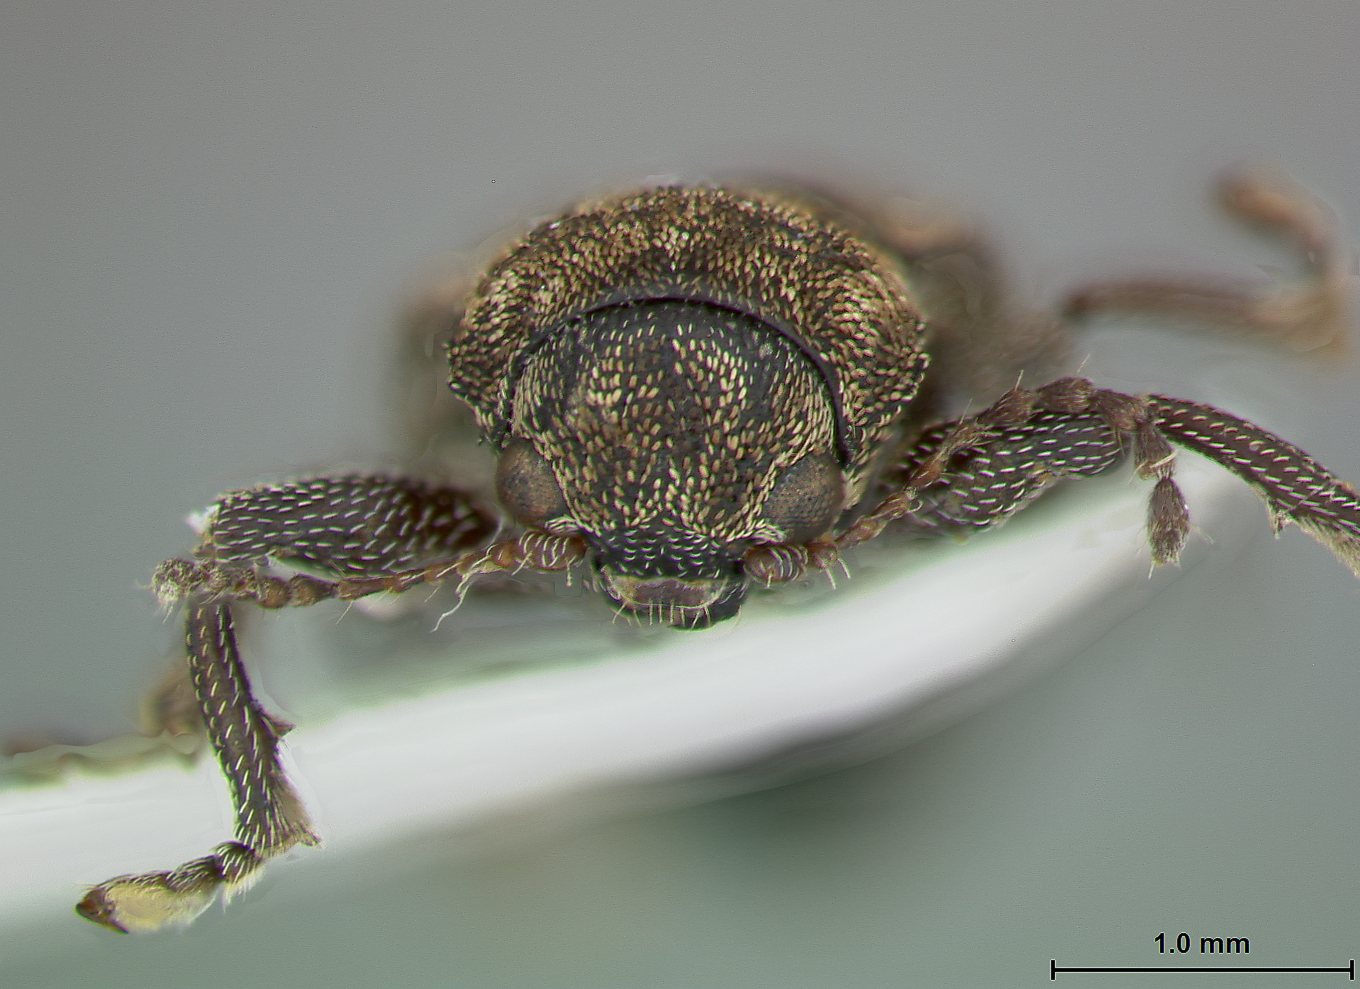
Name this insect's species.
Myochrous paulus
